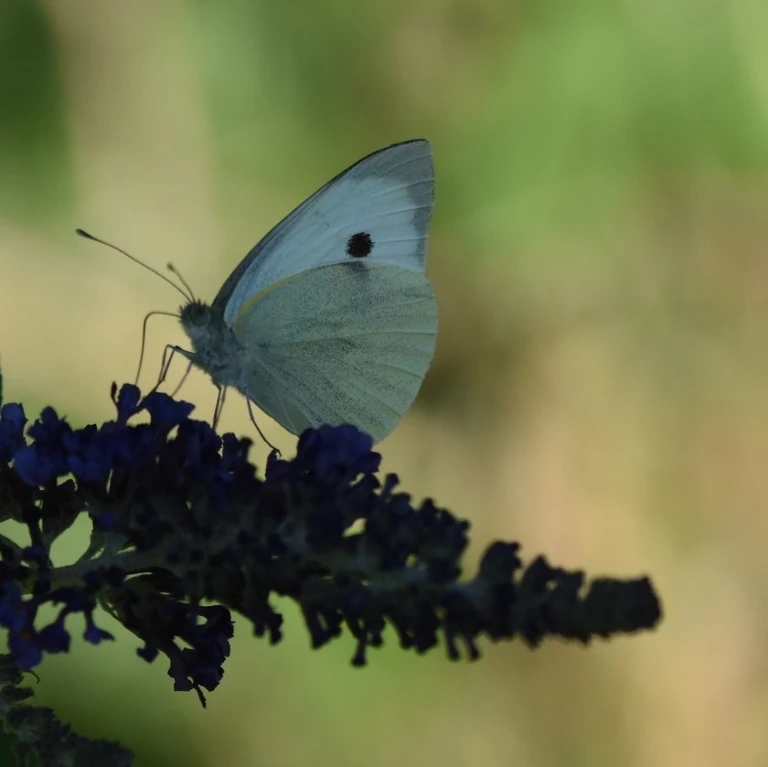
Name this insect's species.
Pieris brassicae
